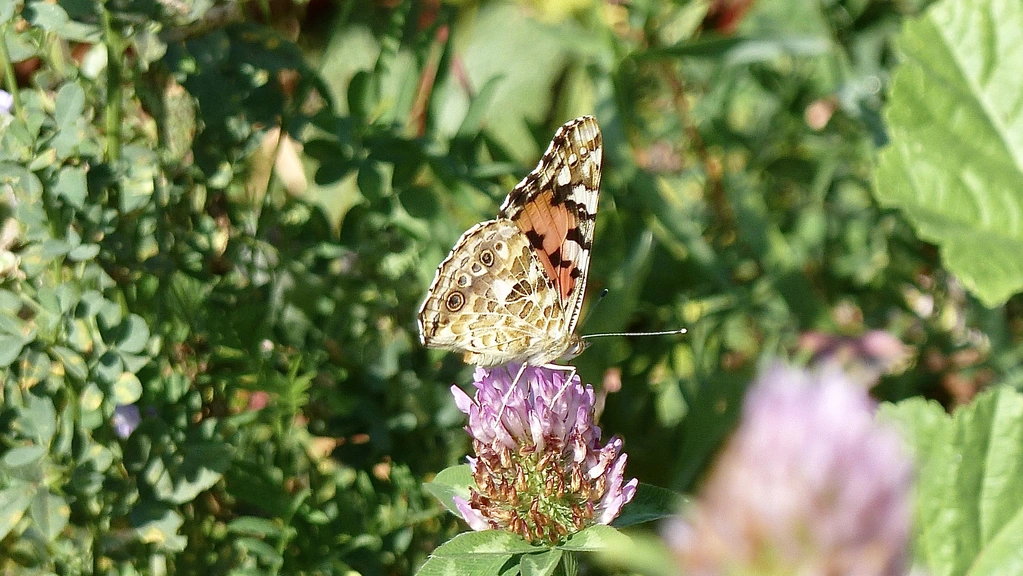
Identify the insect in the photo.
Vanessa cardui
